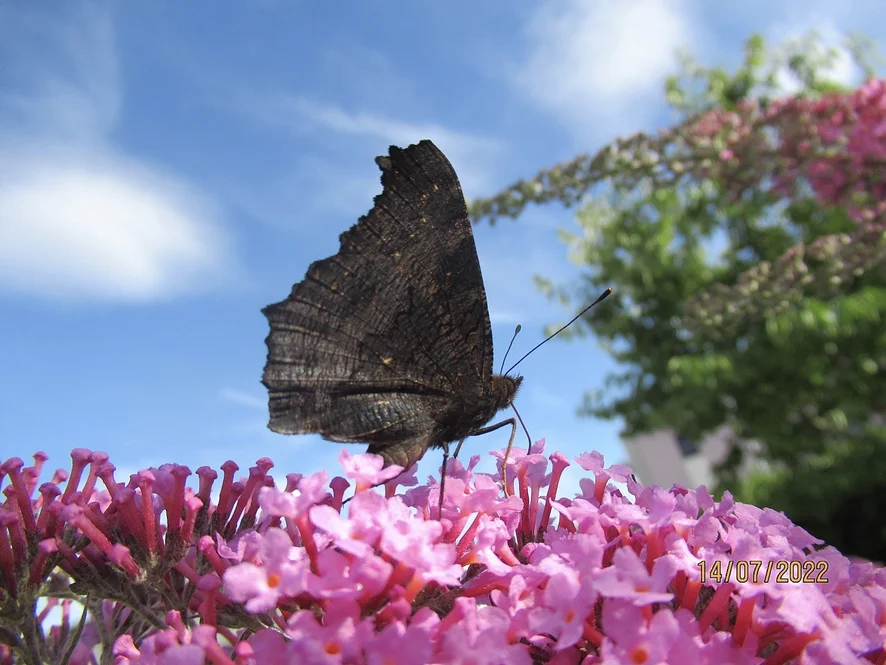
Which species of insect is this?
Aglais io
